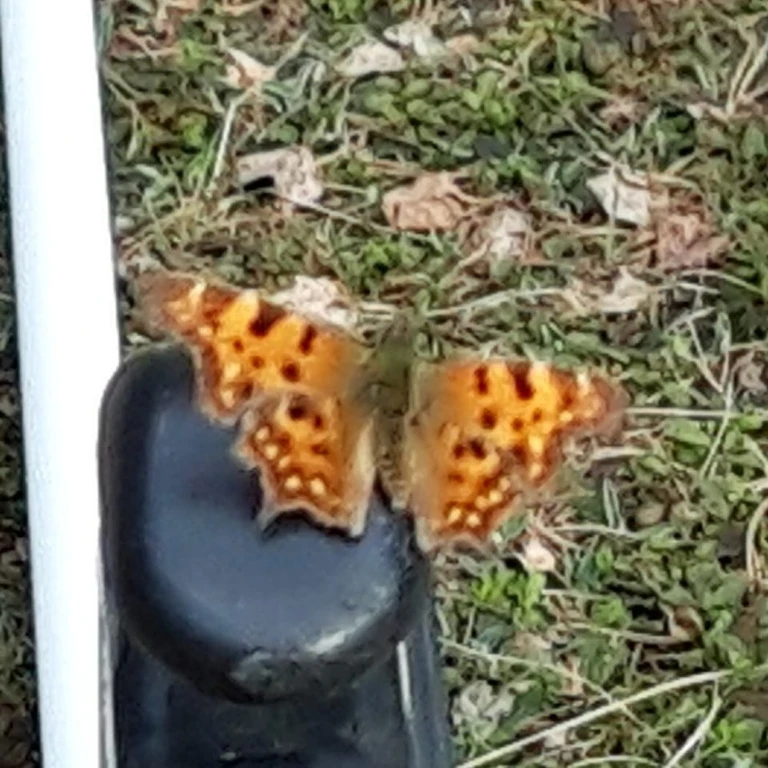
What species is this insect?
Polygonia c-album
